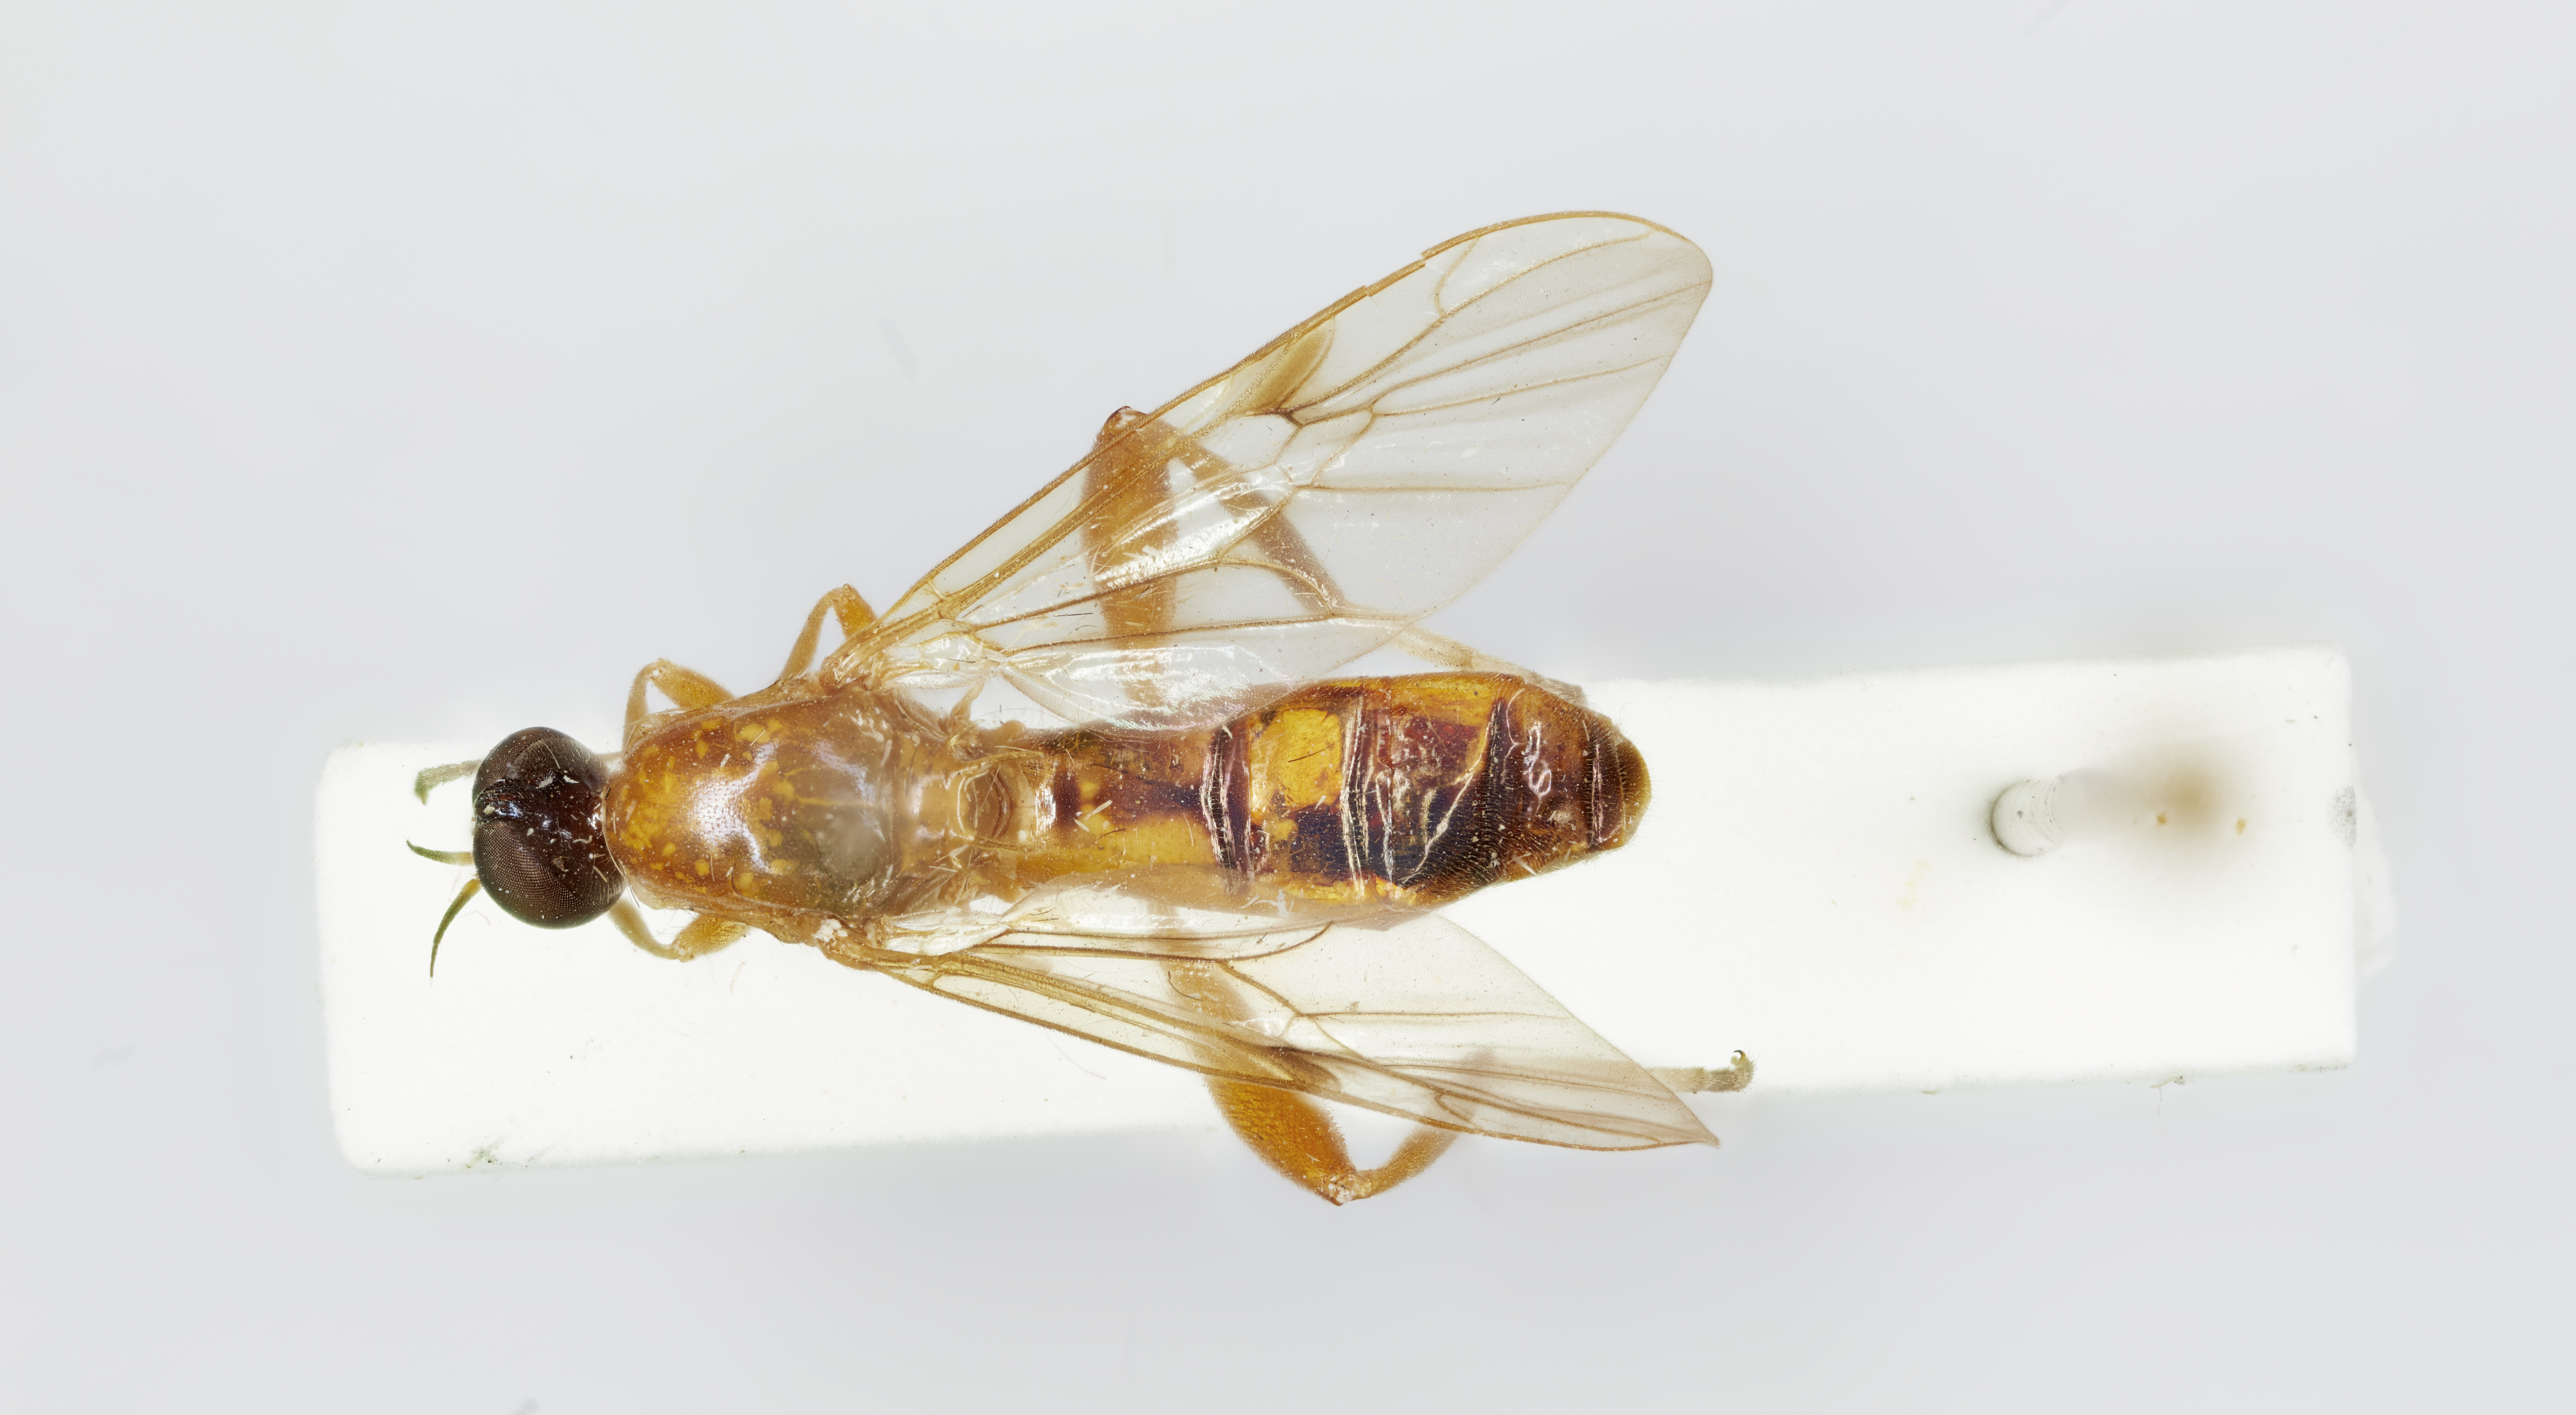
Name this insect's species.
Macromeracis reedi
